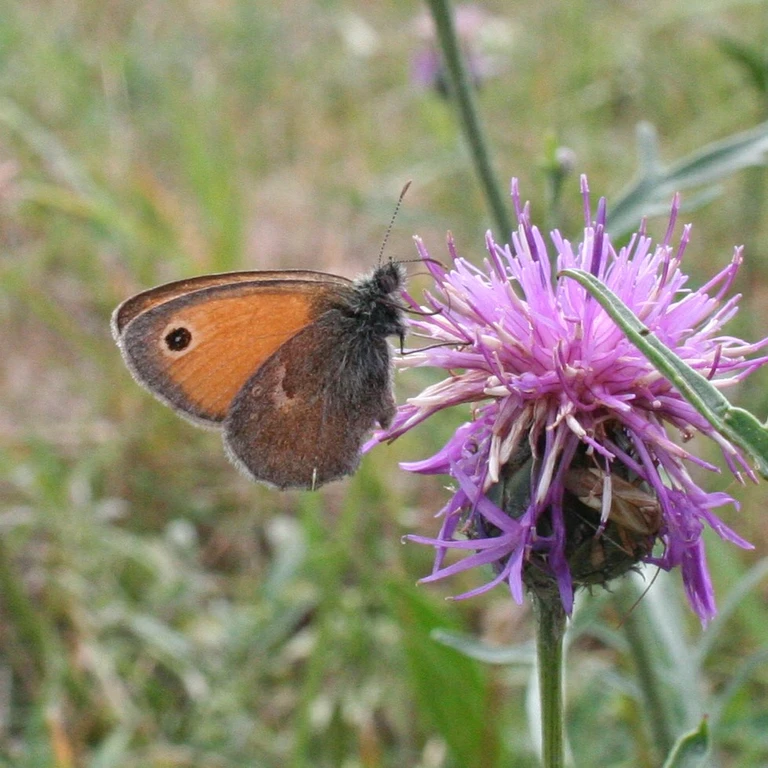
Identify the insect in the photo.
Coenonympha pamphilus
